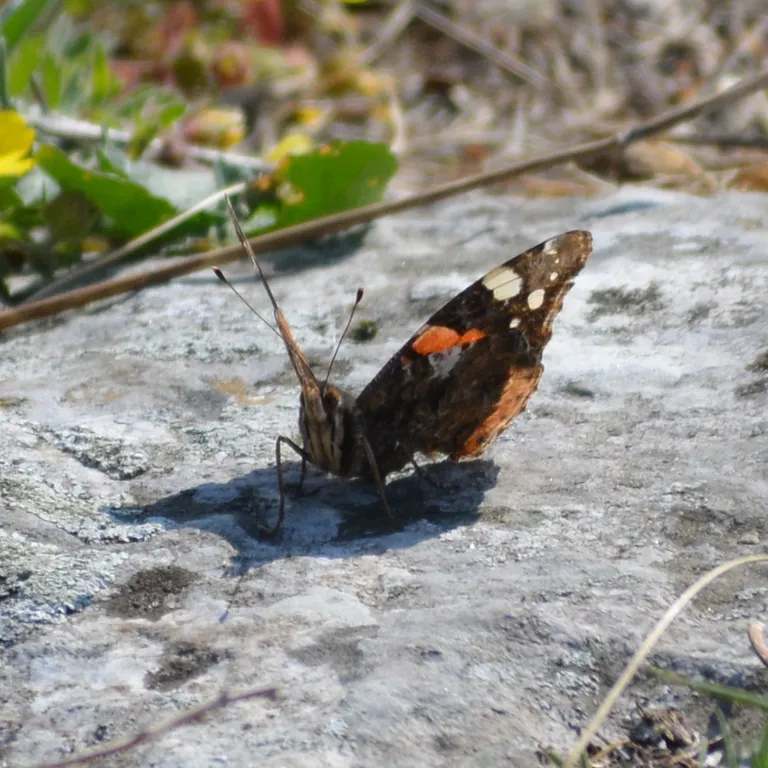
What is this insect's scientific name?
Vanessa atalanta
